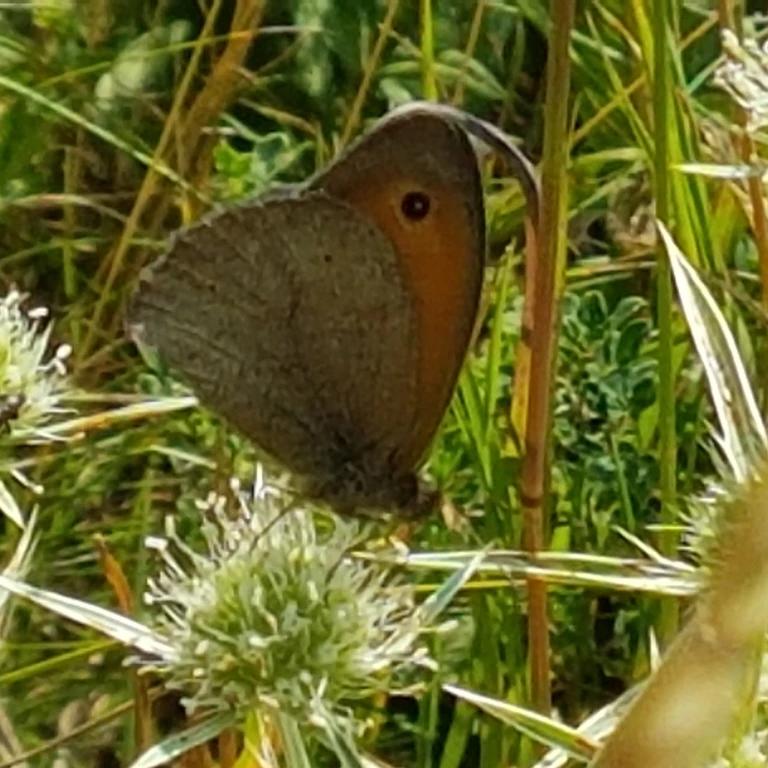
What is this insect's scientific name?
Maniola jurtina
